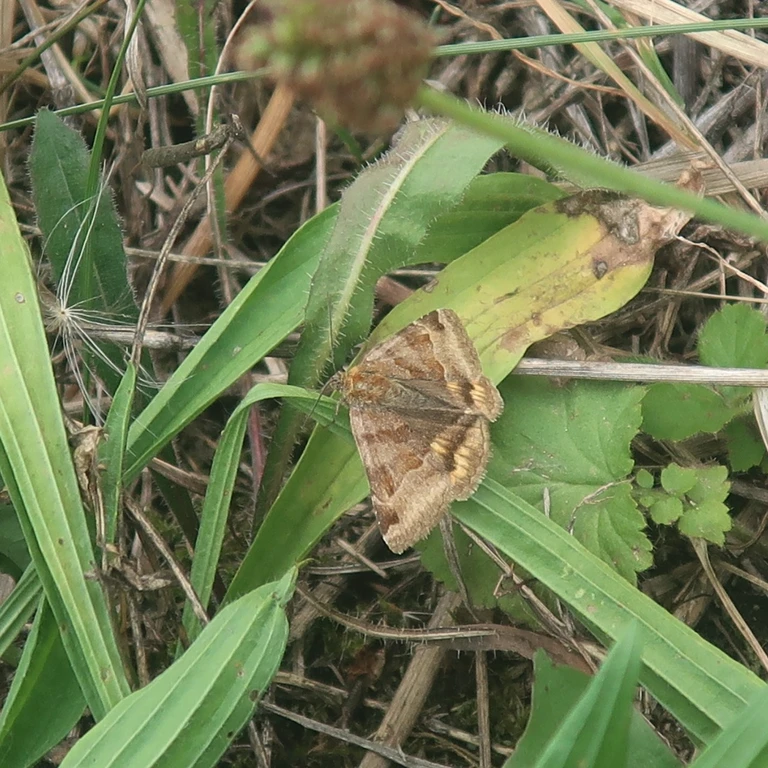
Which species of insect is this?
Euclidia glyphica
